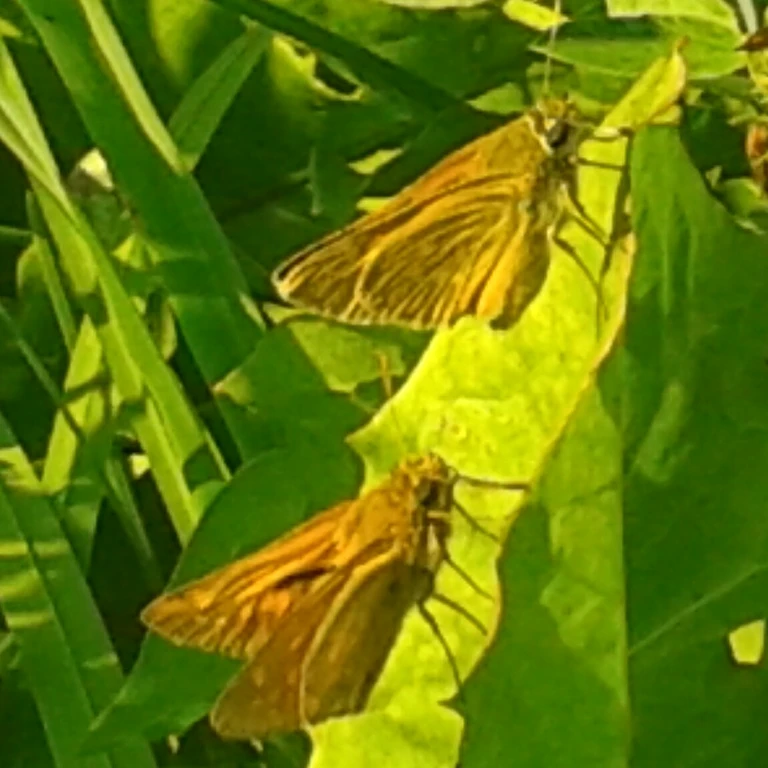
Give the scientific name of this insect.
Ochlodes sylvanus (also Ochlodes venata)
